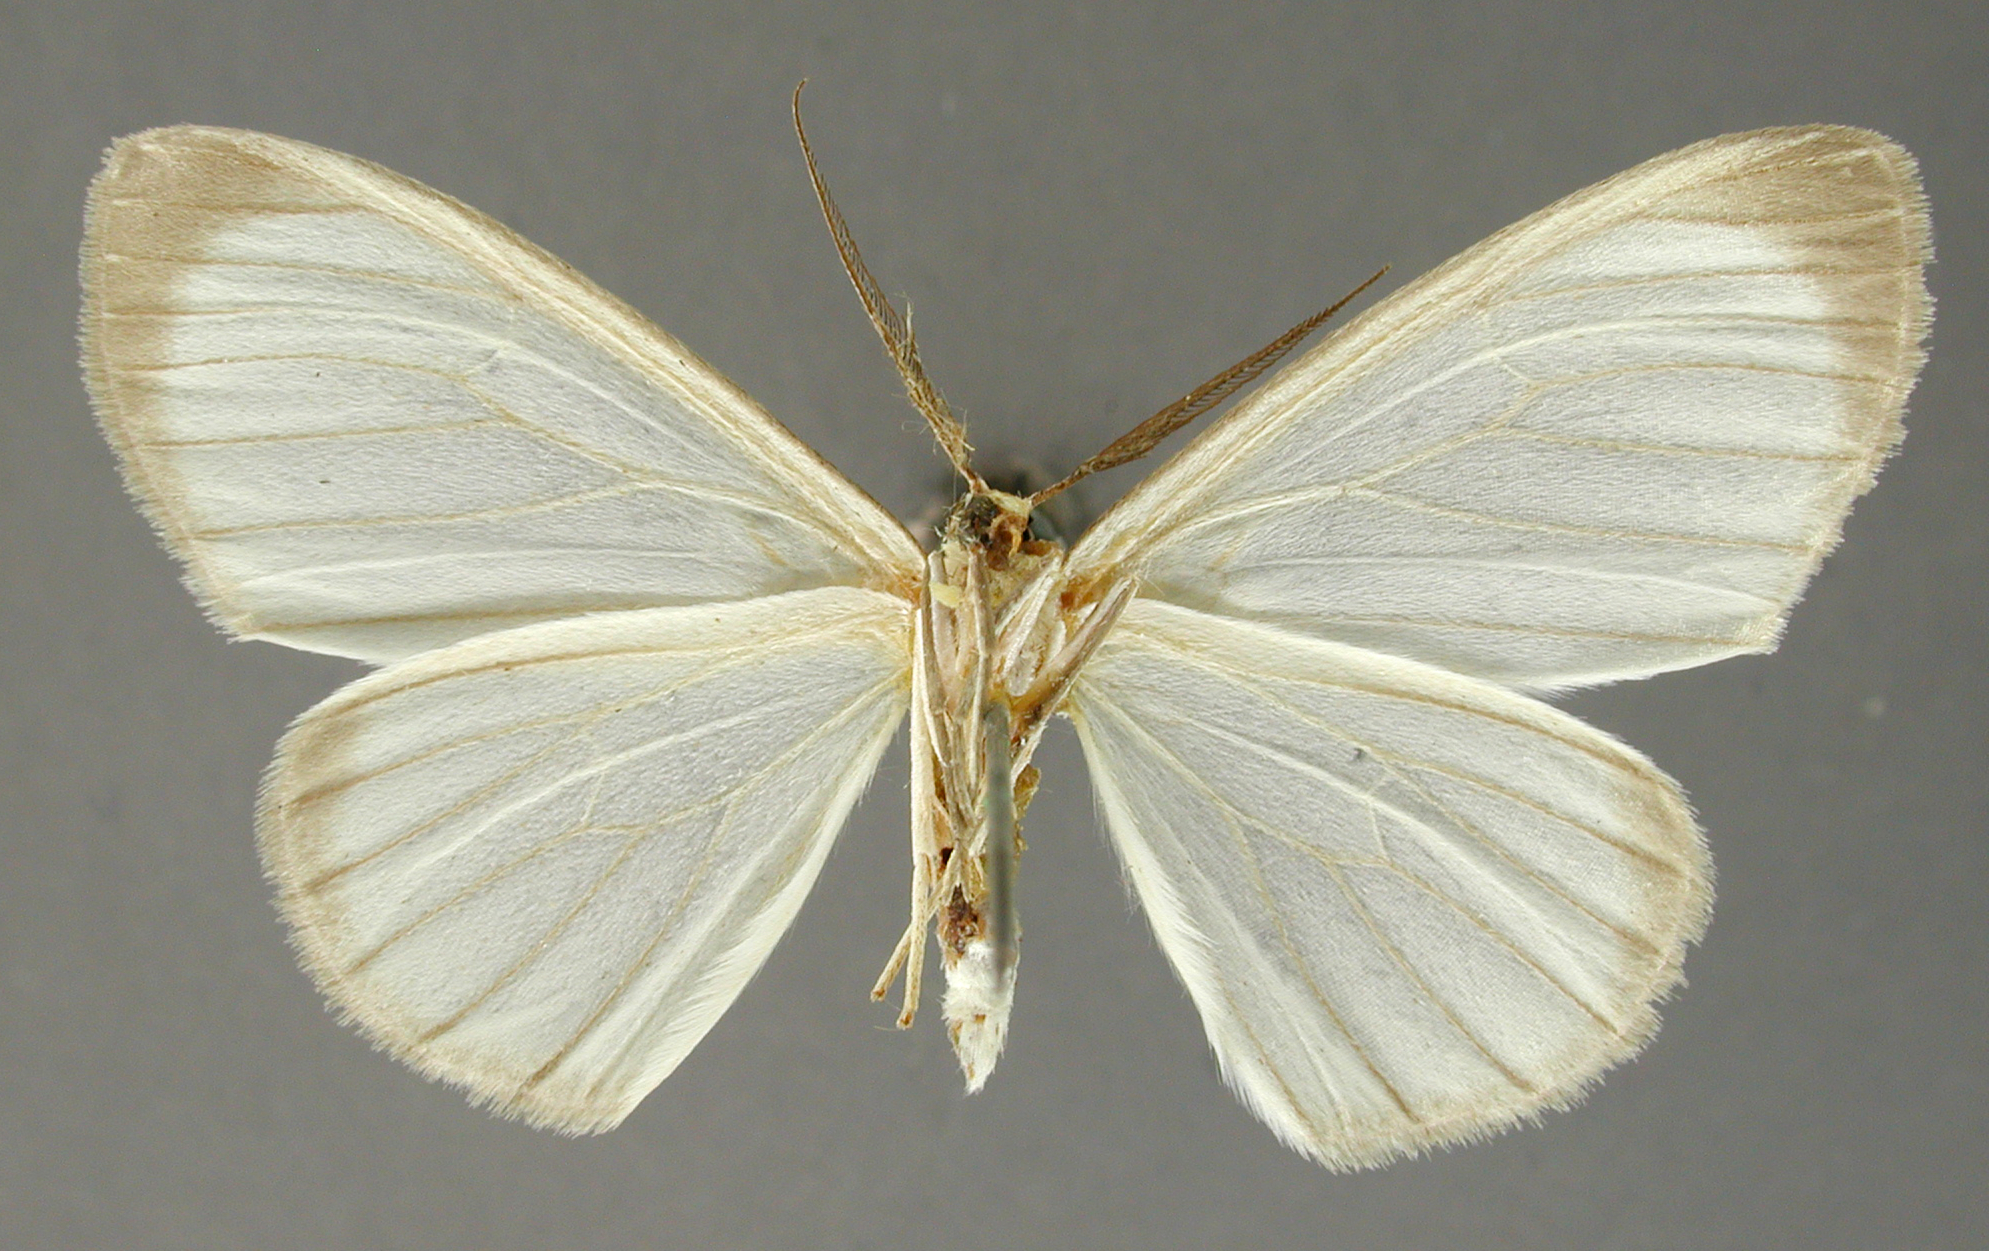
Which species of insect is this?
Perigramma inubis
